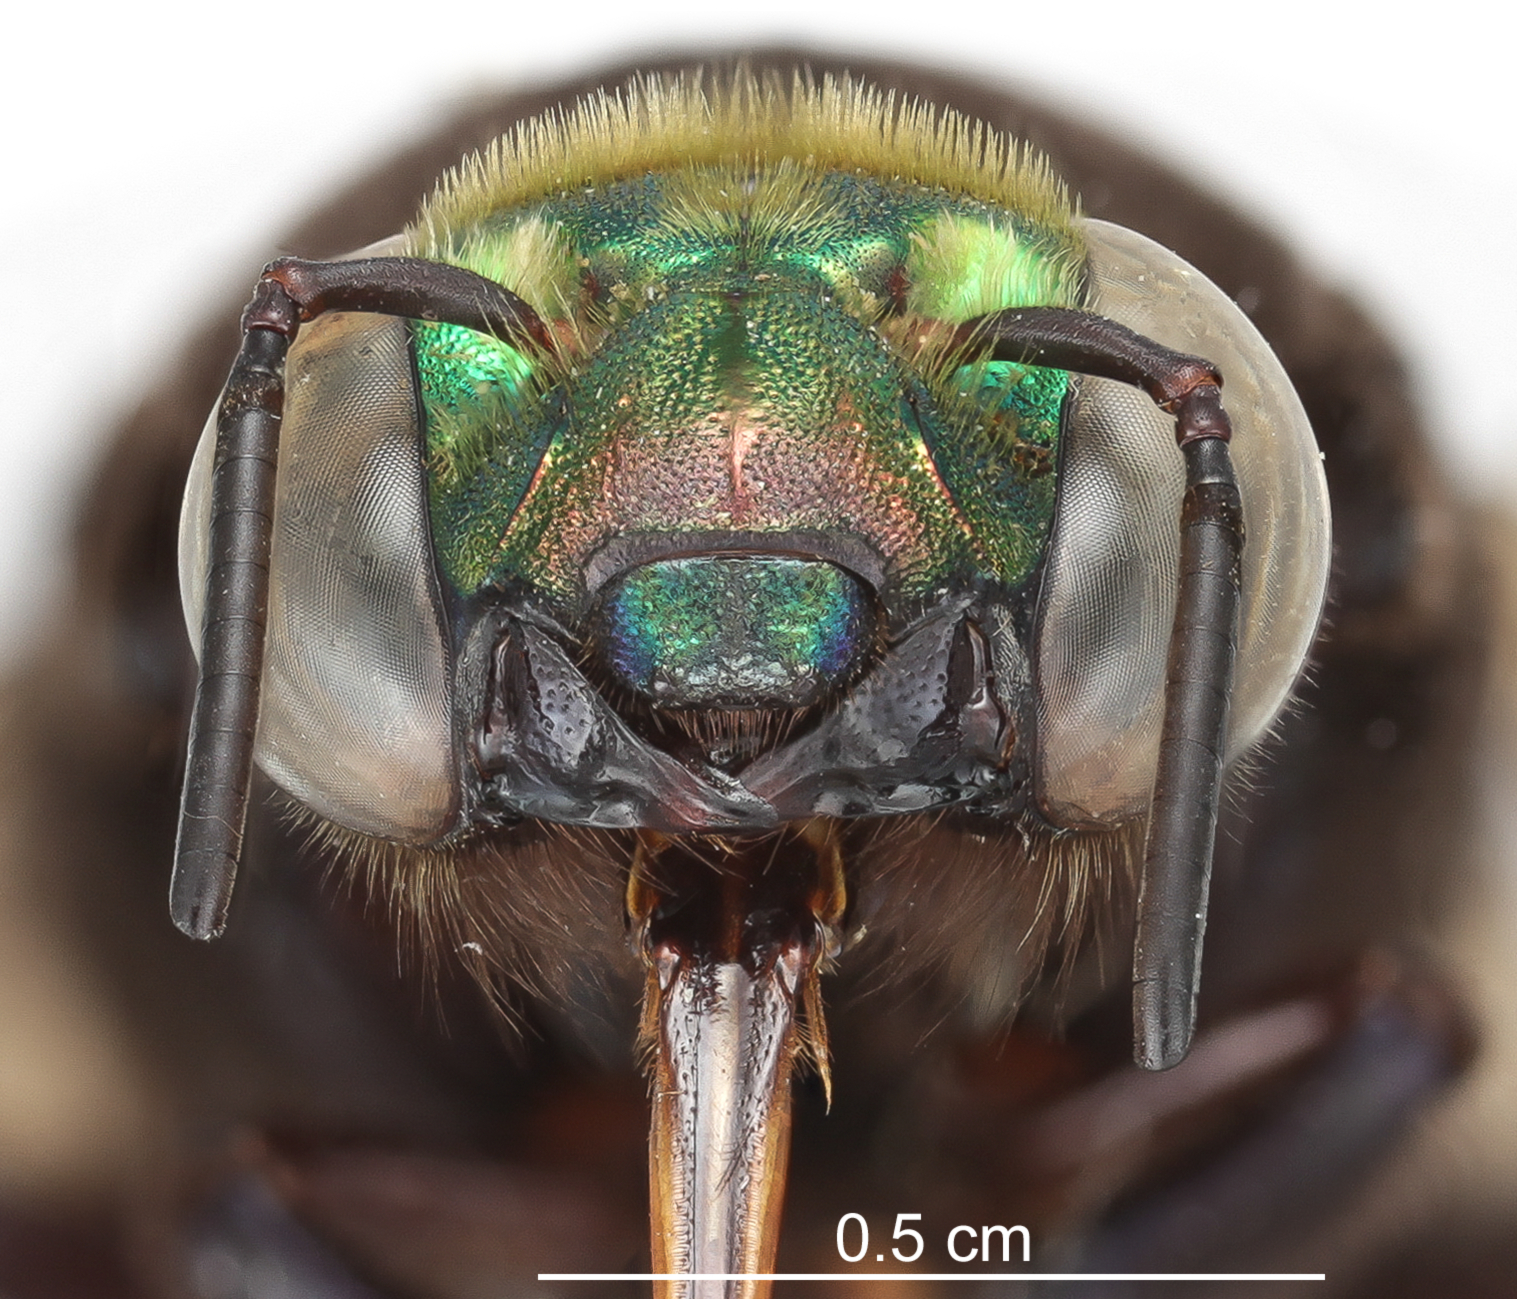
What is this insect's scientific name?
Eufriesea pulchra
